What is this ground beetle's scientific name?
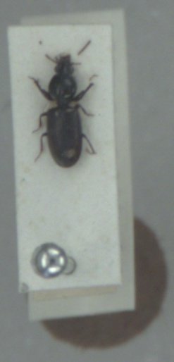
Dyschirius salinus
